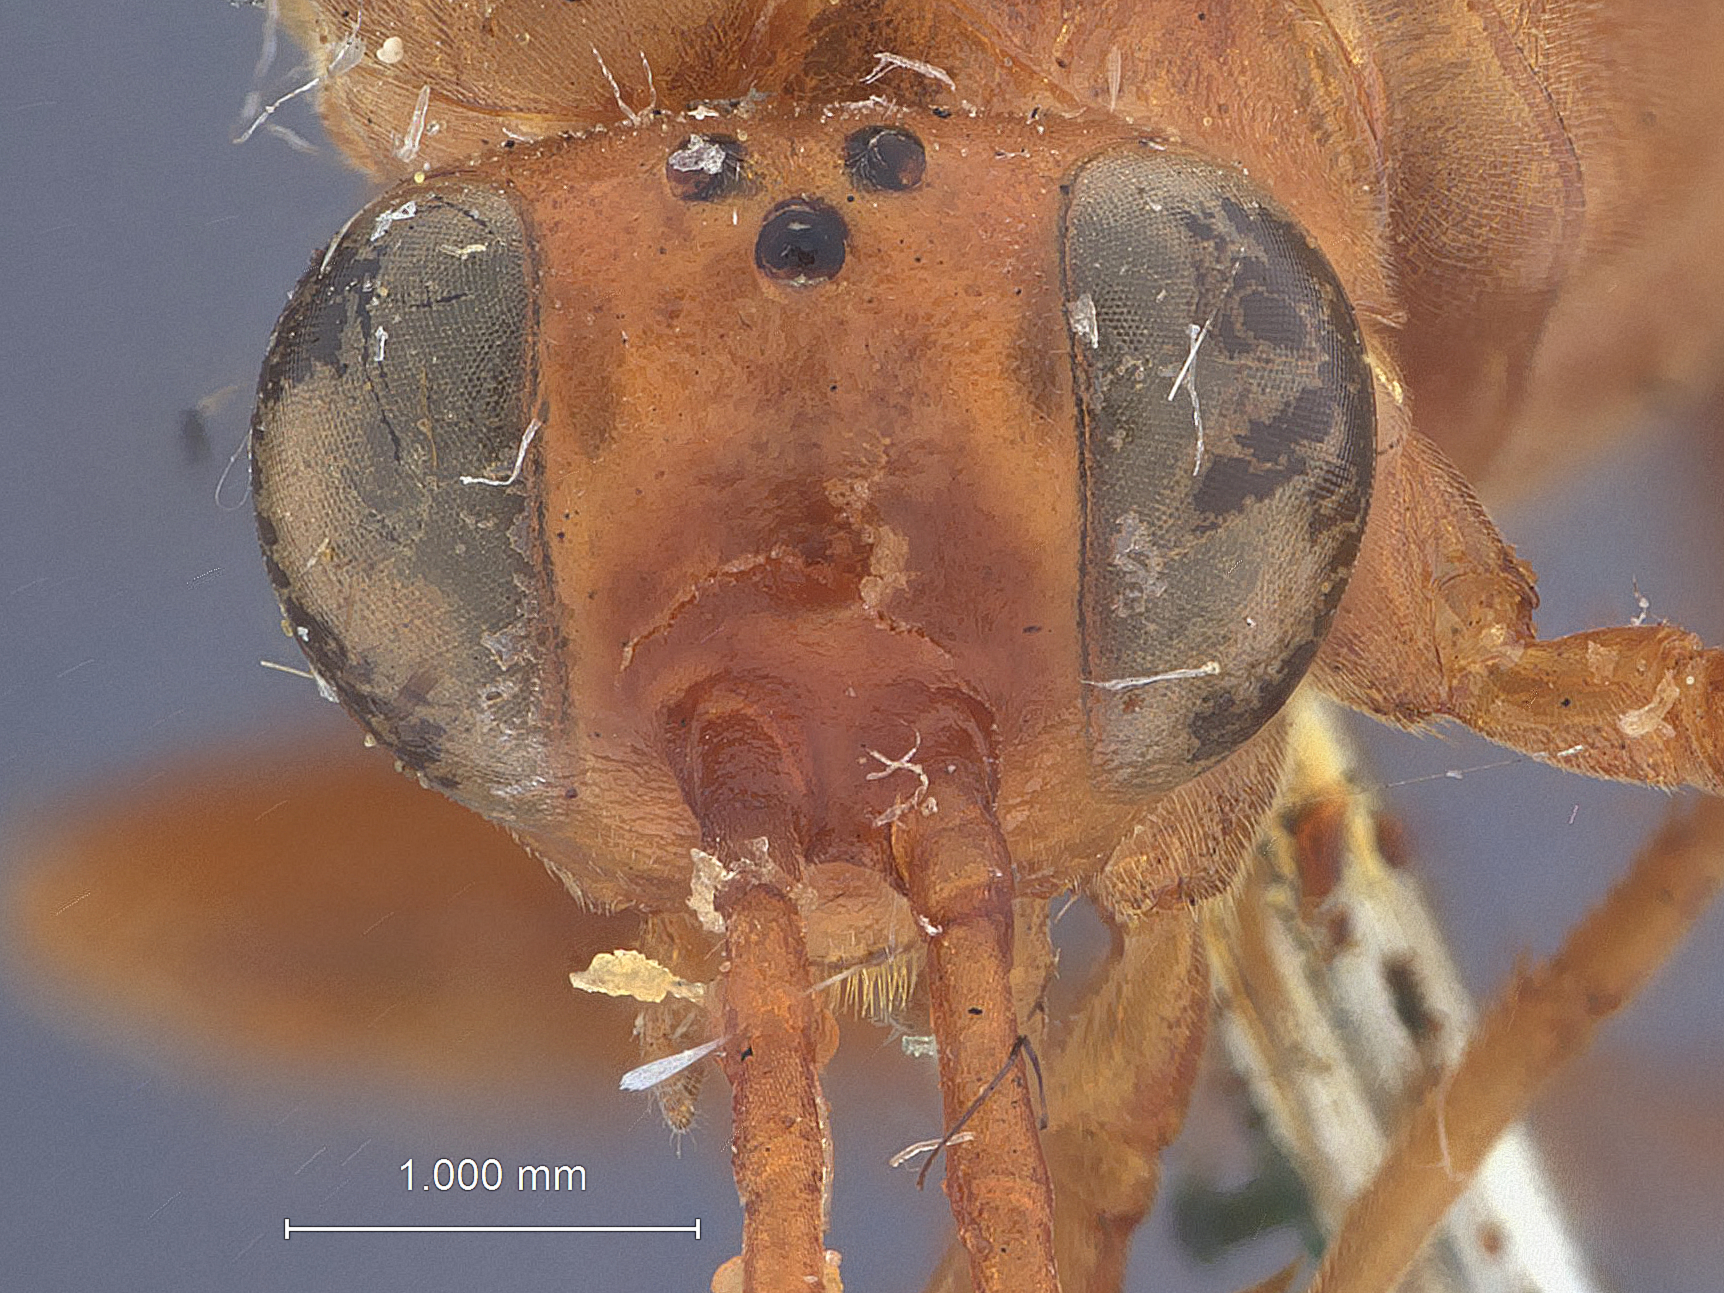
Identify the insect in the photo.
Lanugo excincta
